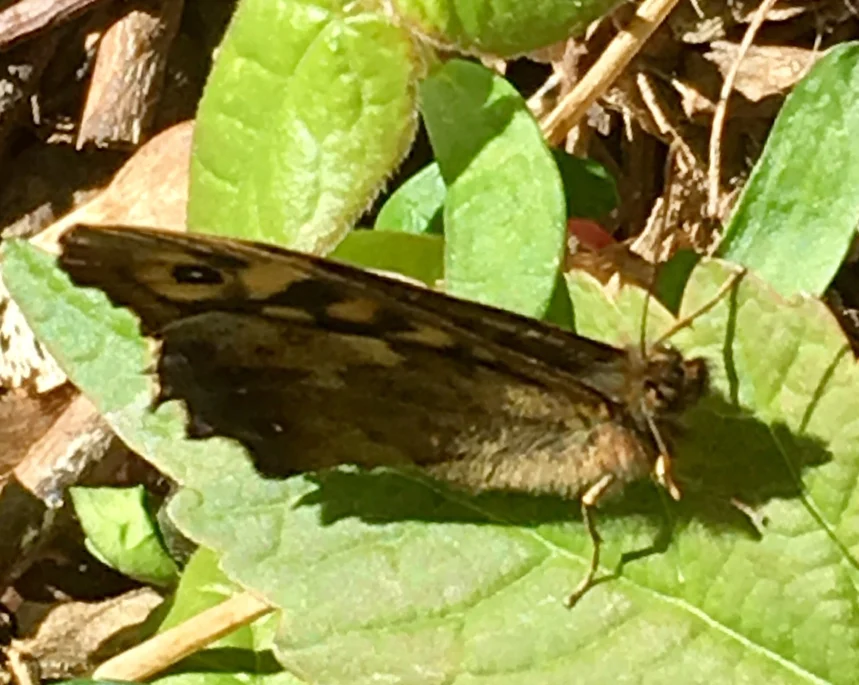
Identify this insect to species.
Pararge aegeria
